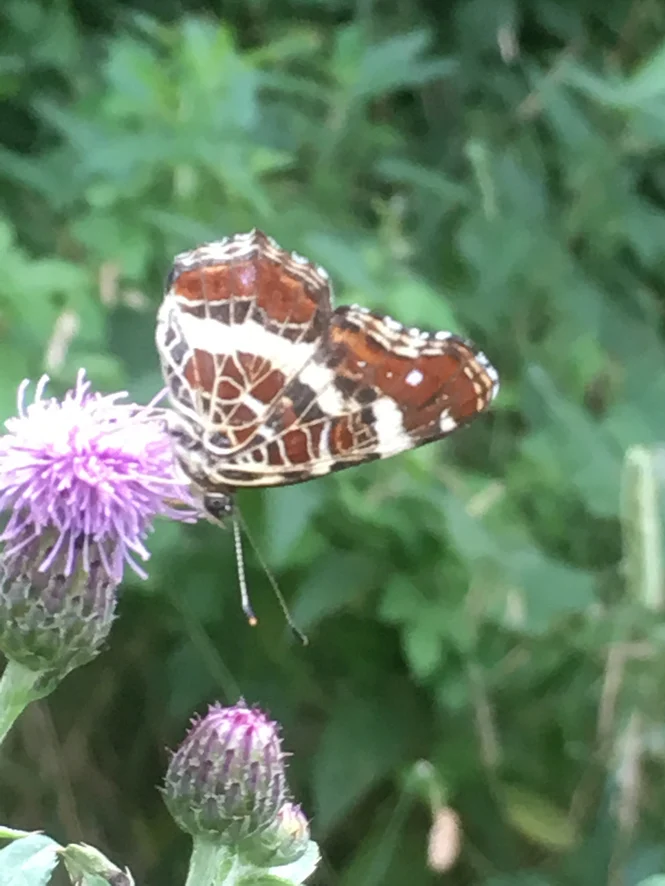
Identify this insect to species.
Araschnia levana
